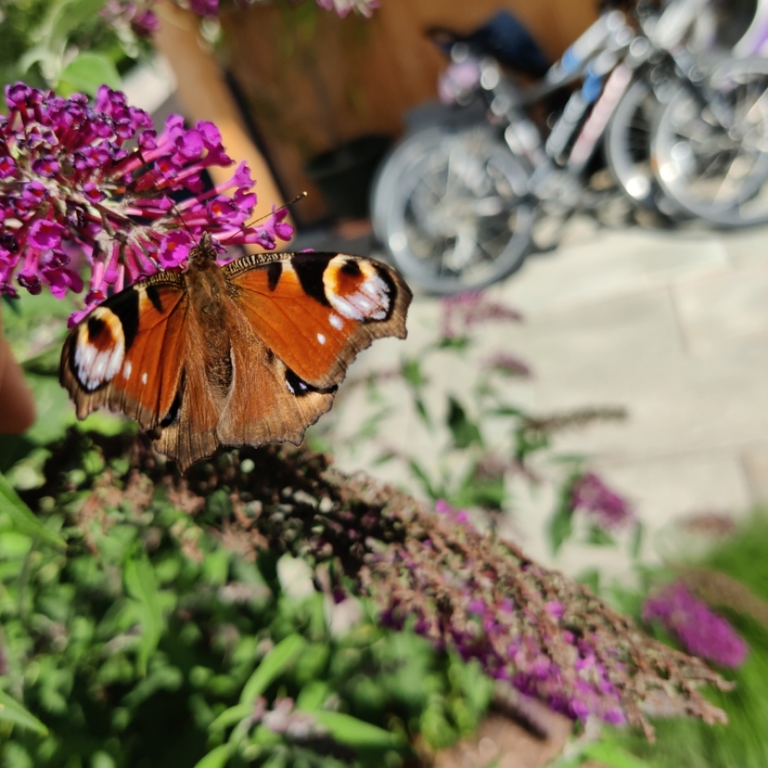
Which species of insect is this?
Aglais io
